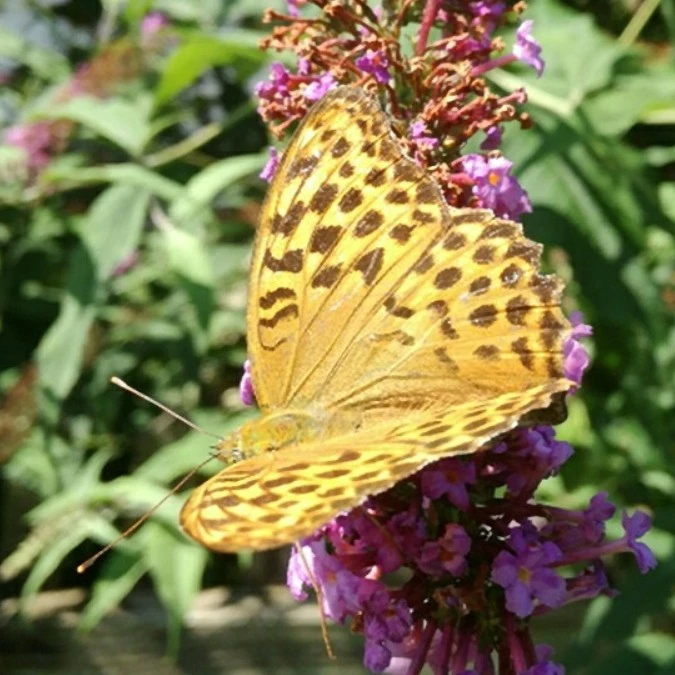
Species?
Argynnis paphia
